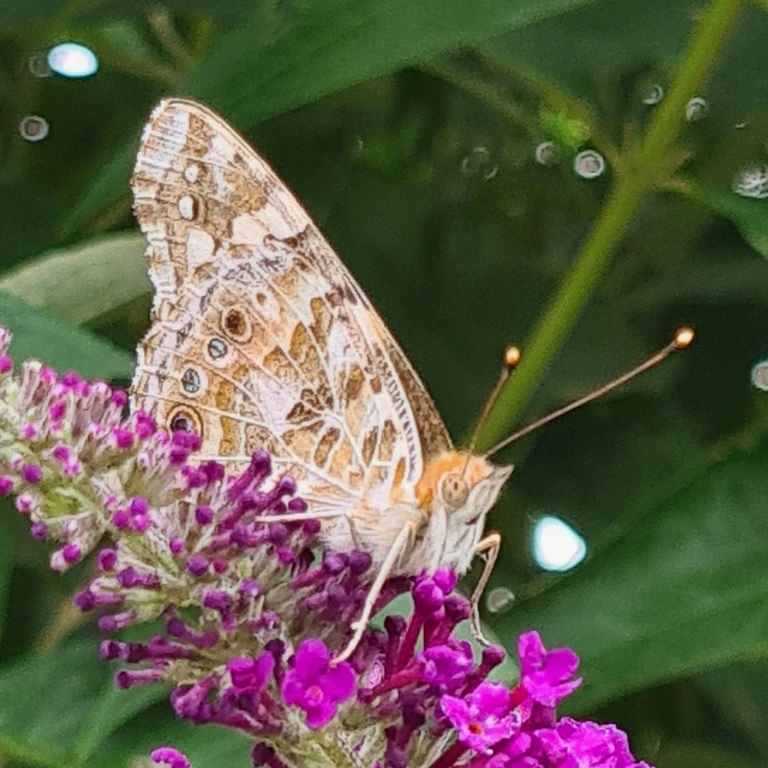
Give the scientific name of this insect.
Vanessa cardui
